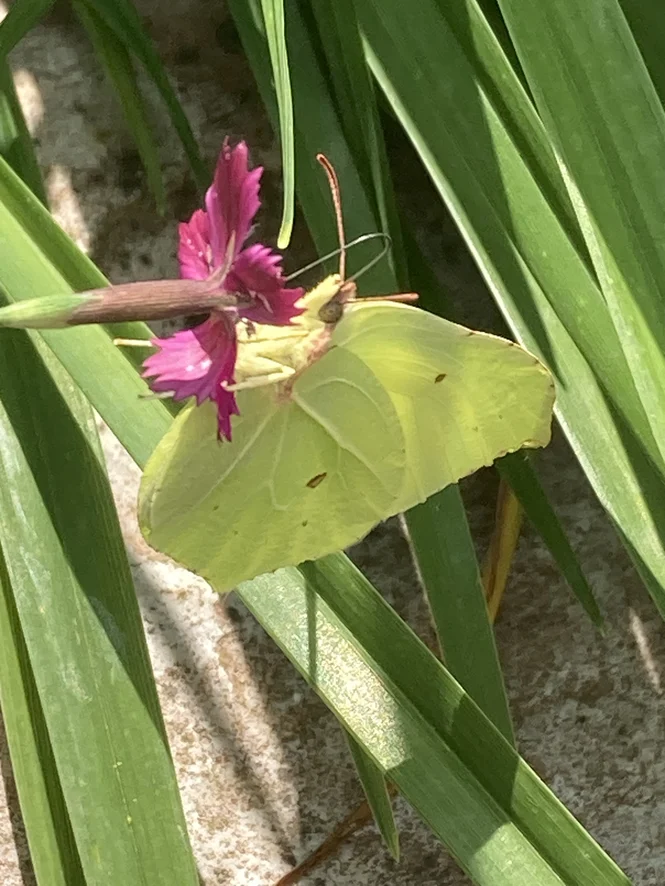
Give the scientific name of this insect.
Gonepteryx rhamni
